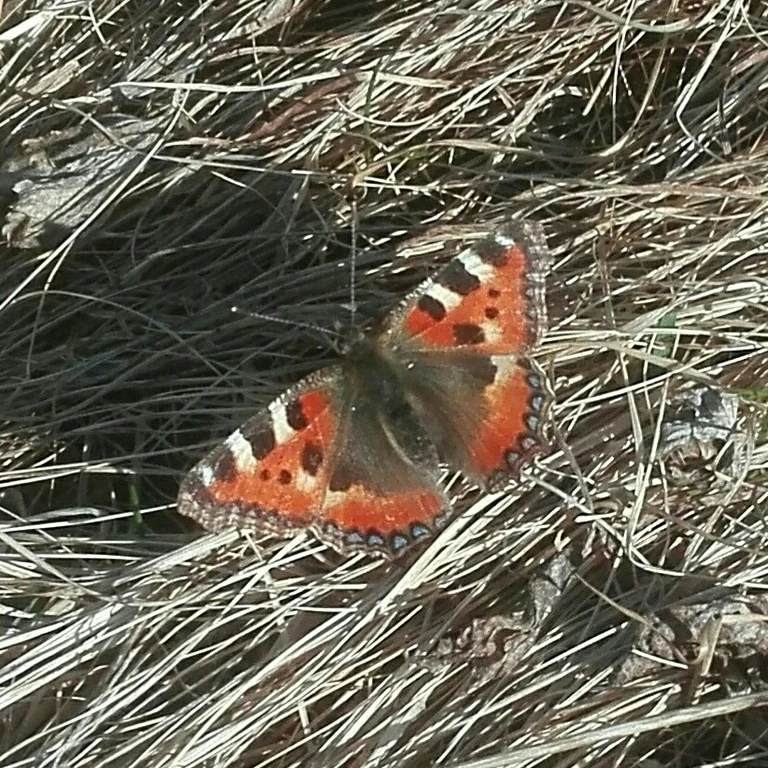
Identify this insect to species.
Aglais urticae
